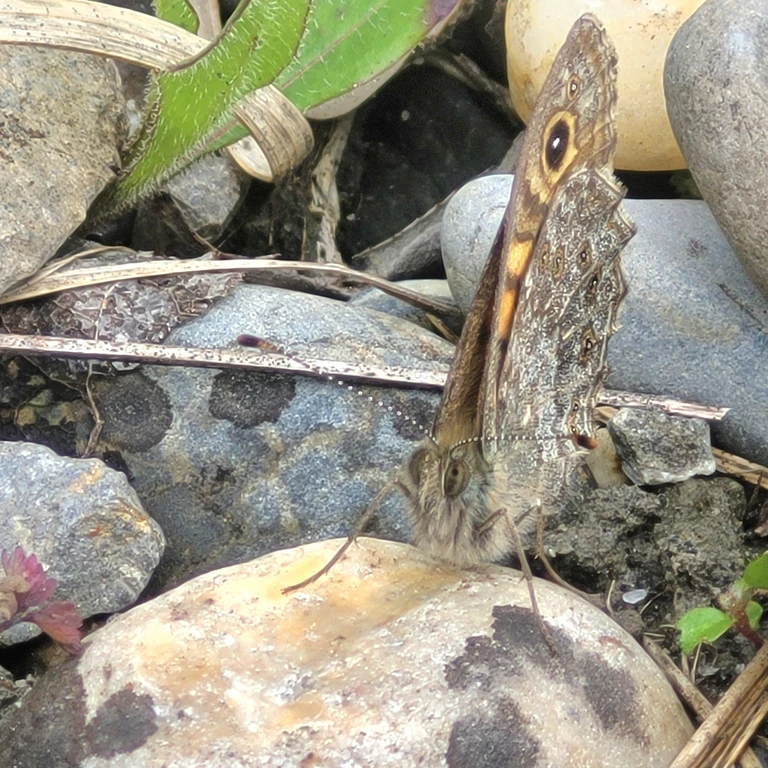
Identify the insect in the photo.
Lasiommata megera (also Pararge megera)
